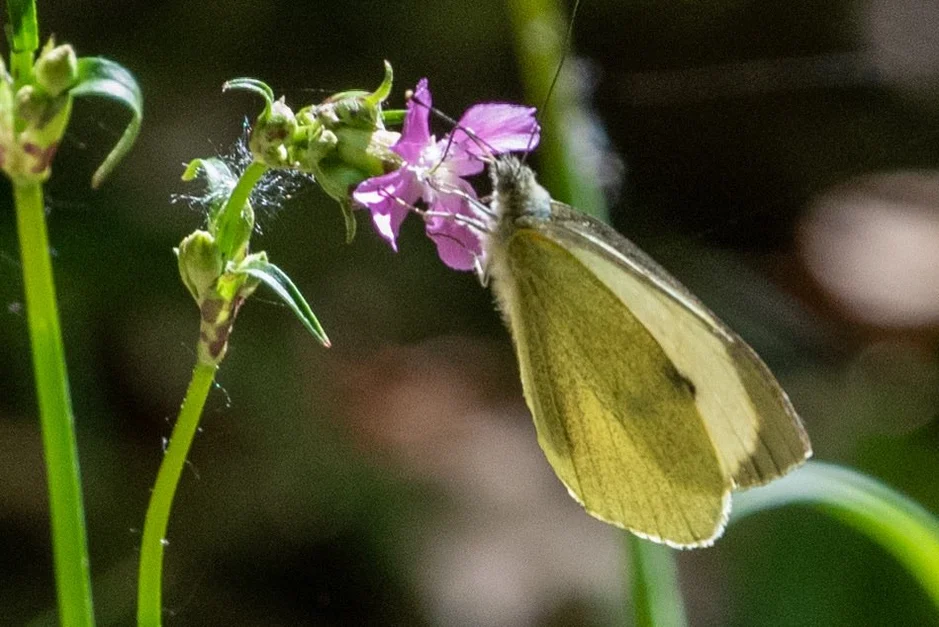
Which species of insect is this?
Pieris brassicae
